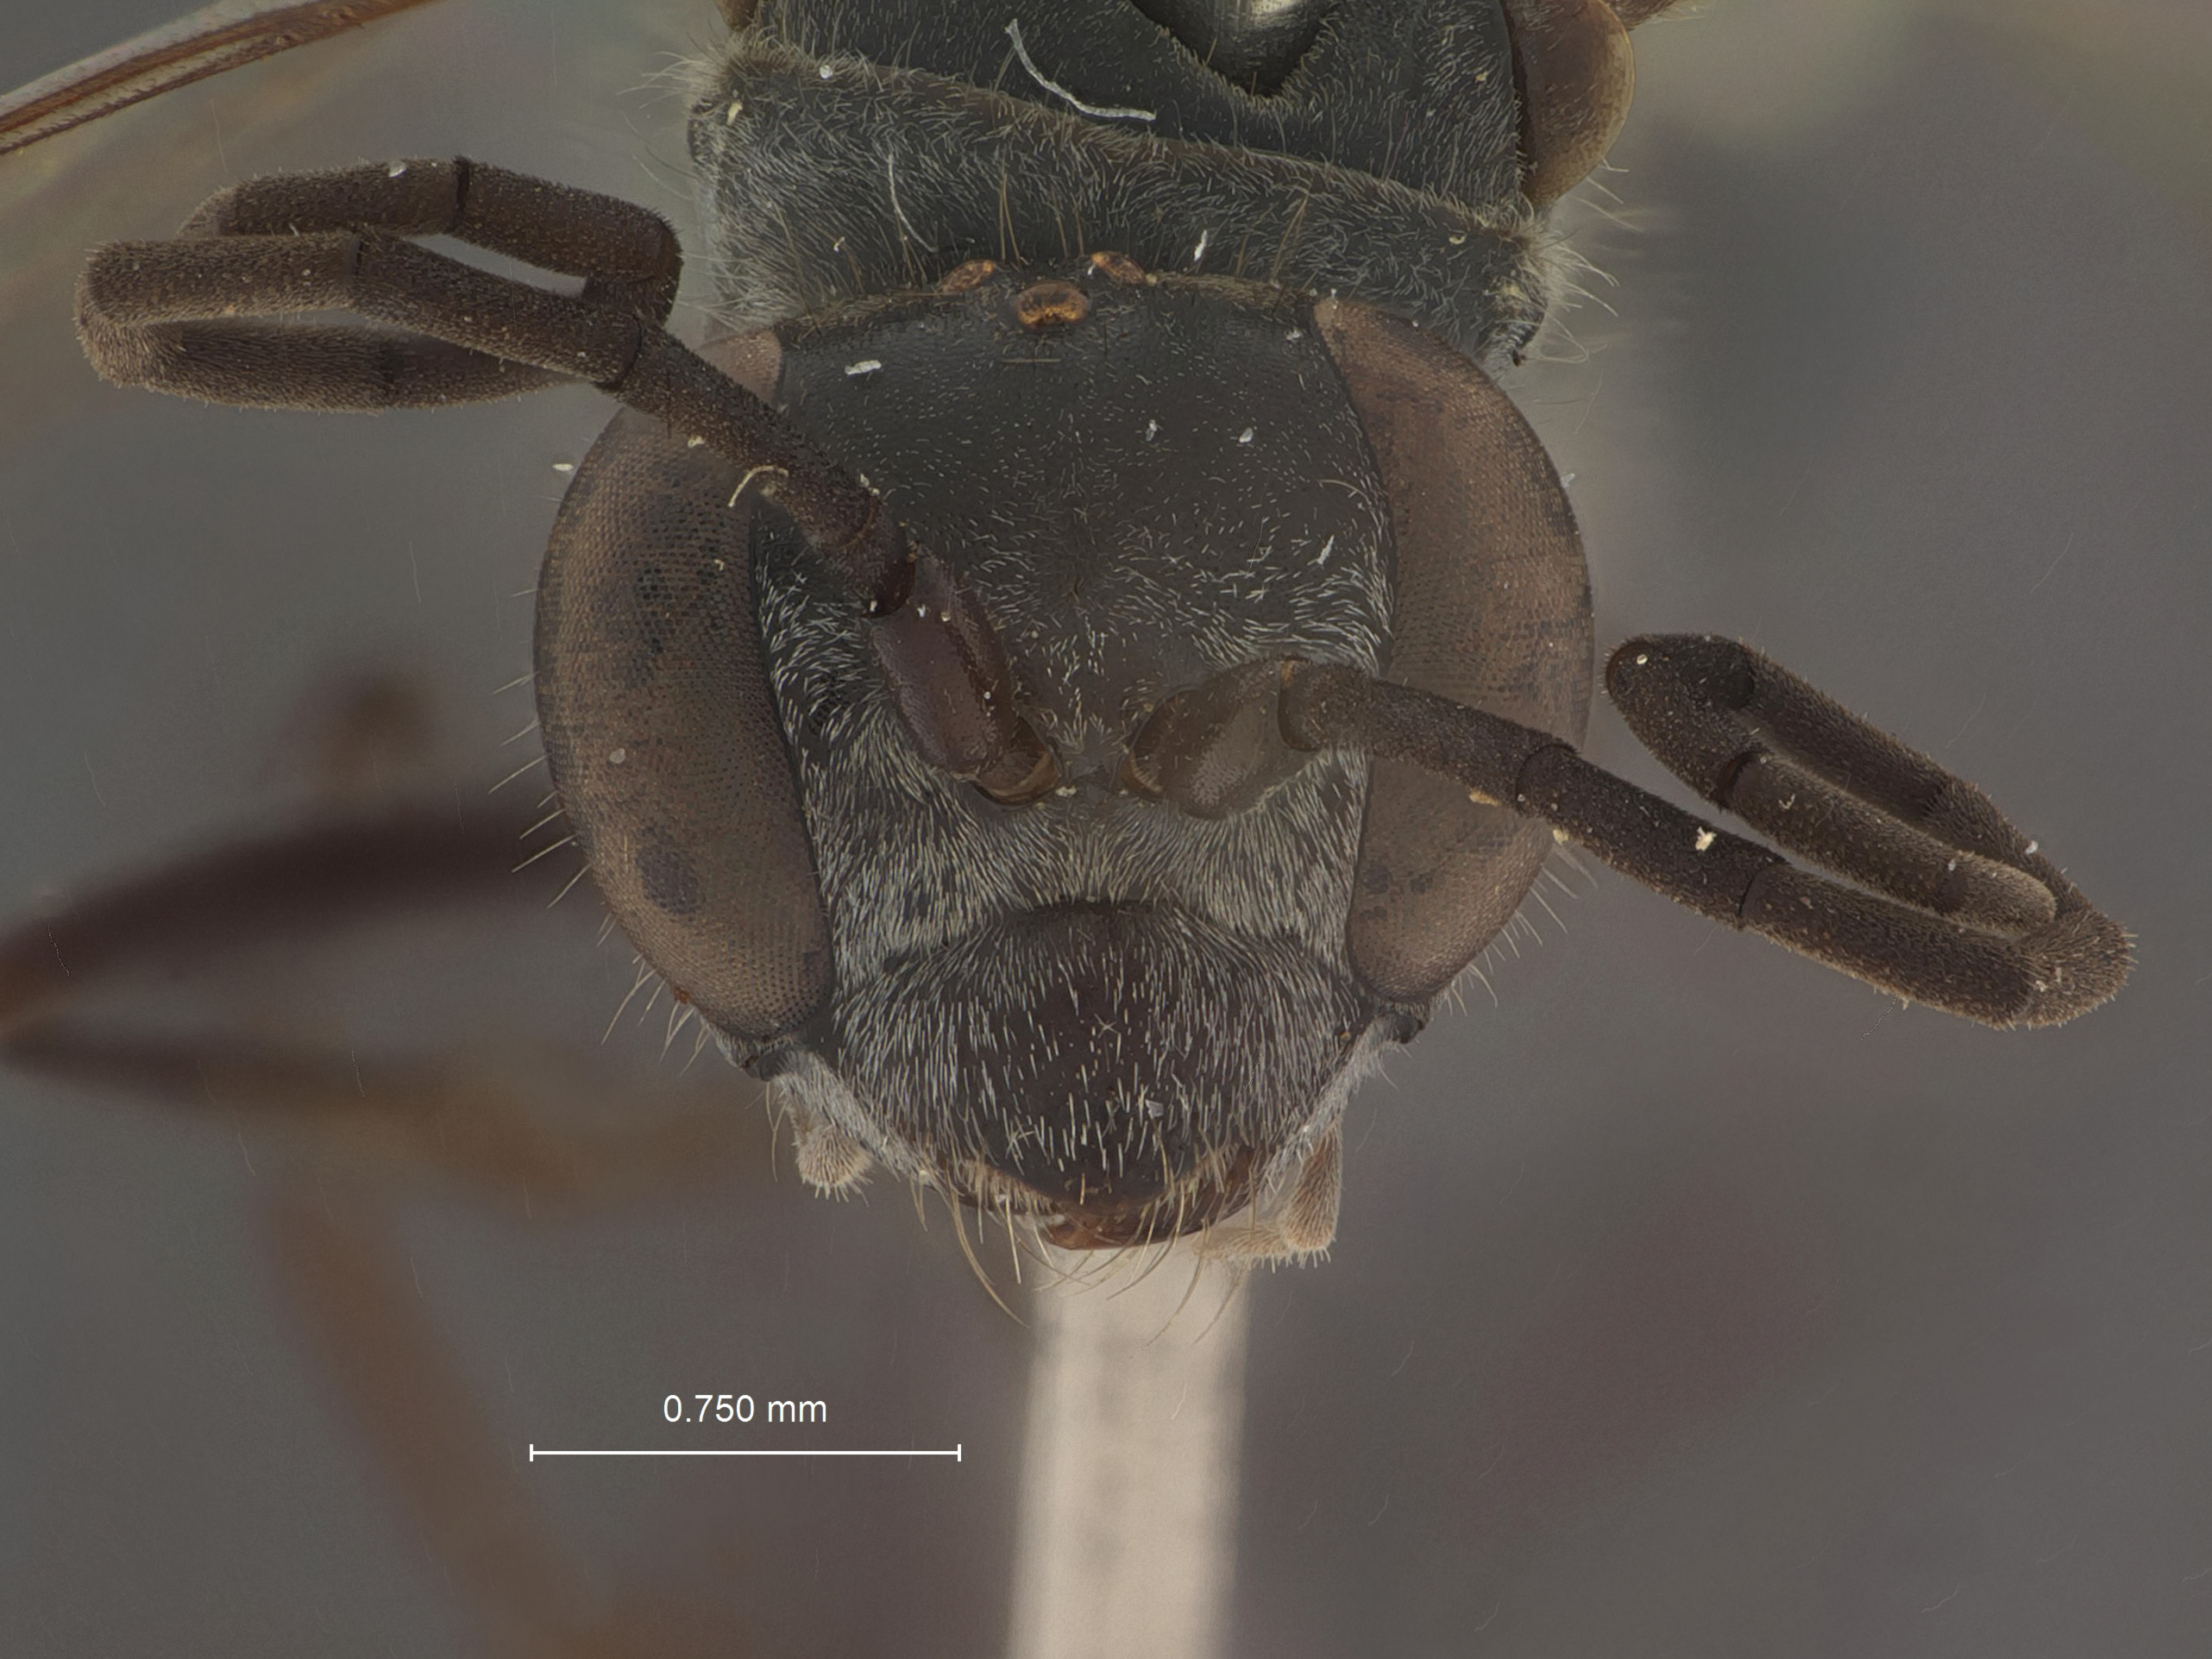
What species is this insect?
Auplopus kuanghuanus
